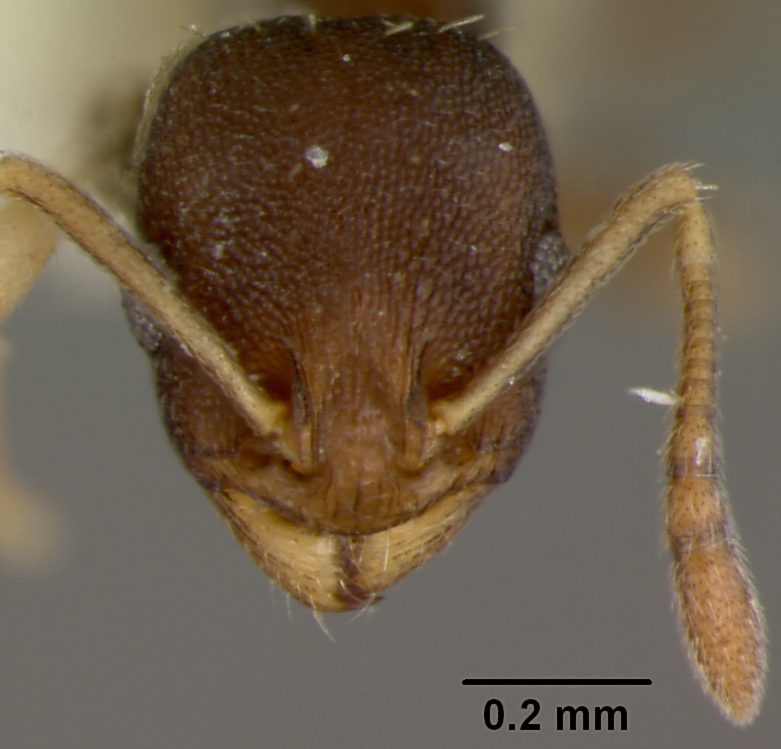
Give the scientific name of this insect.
Leptothorax ixili
